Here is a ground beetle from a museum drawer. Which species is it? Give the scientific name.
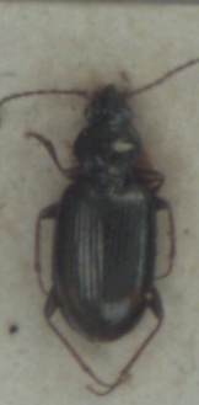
Bembidion lunatum
